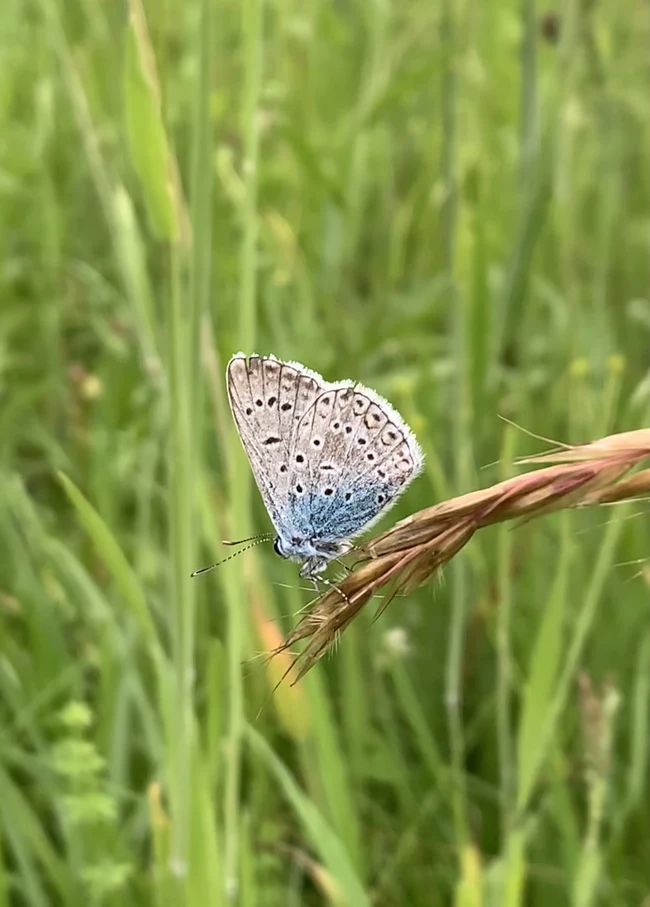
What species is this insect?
Polyommatus icarus
